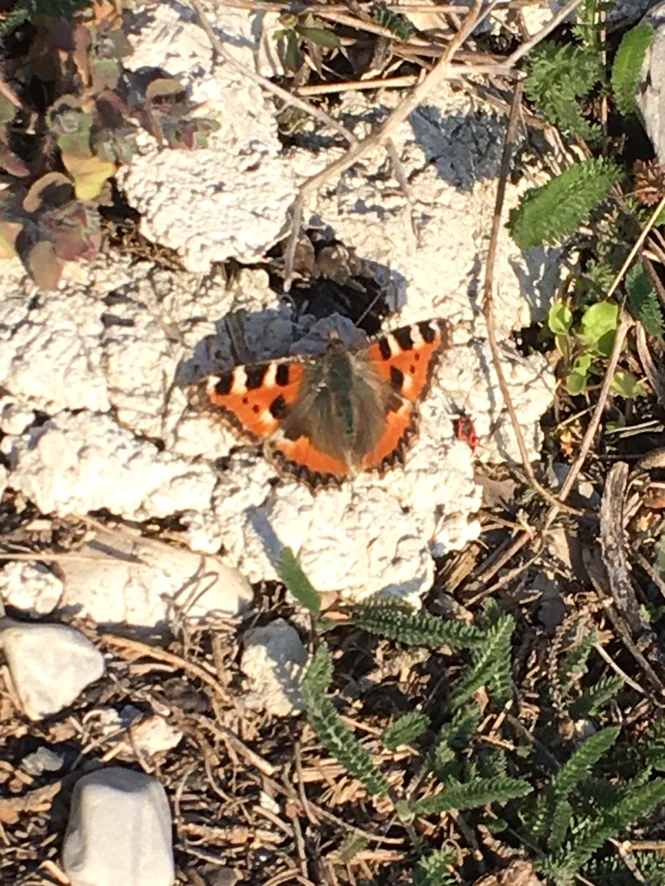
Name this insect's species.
Aglais urticae
